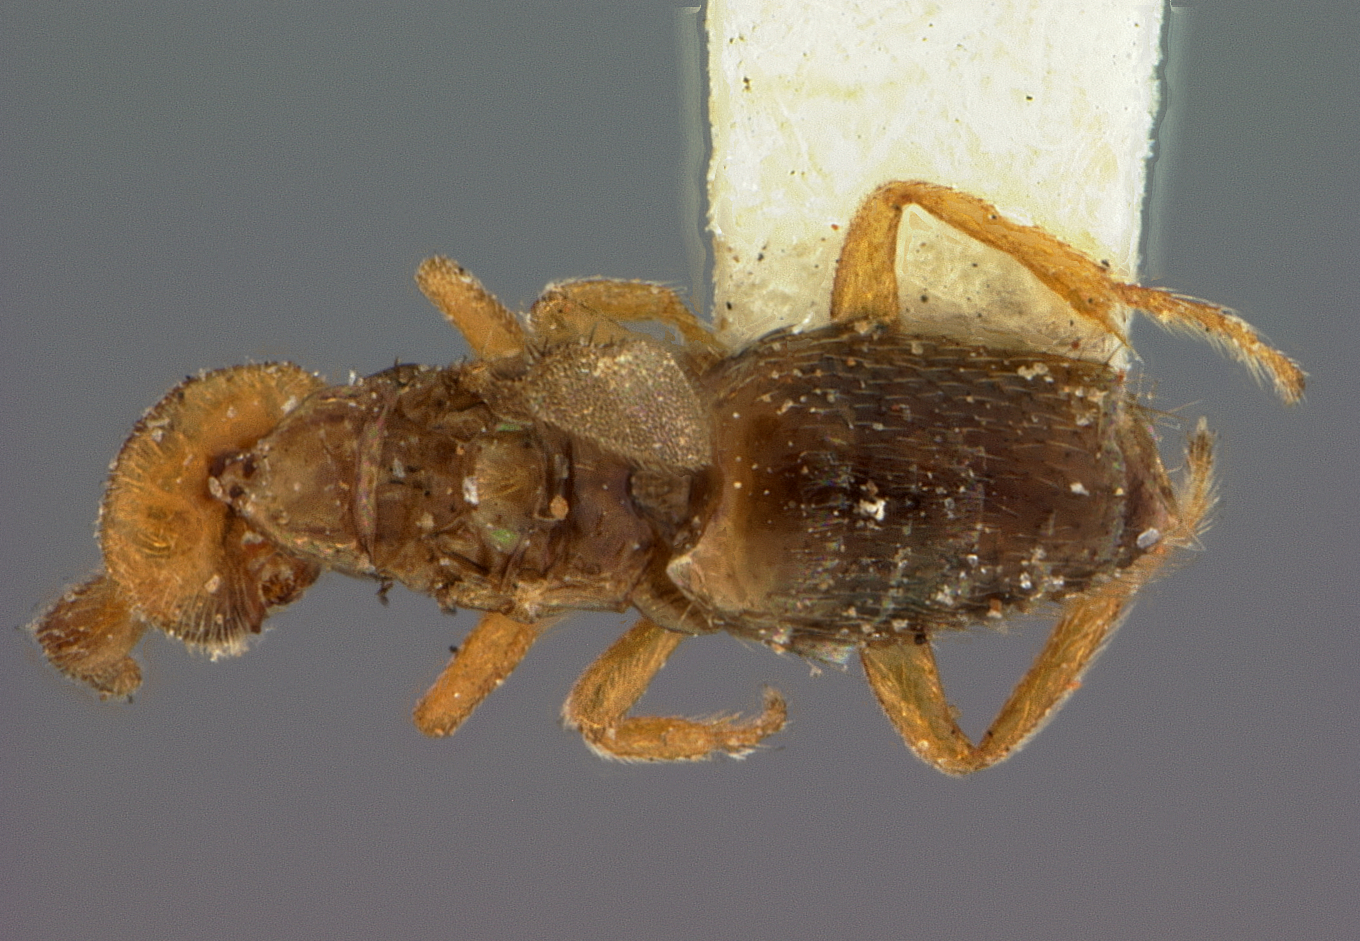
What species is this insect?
Melittobia chalybii
